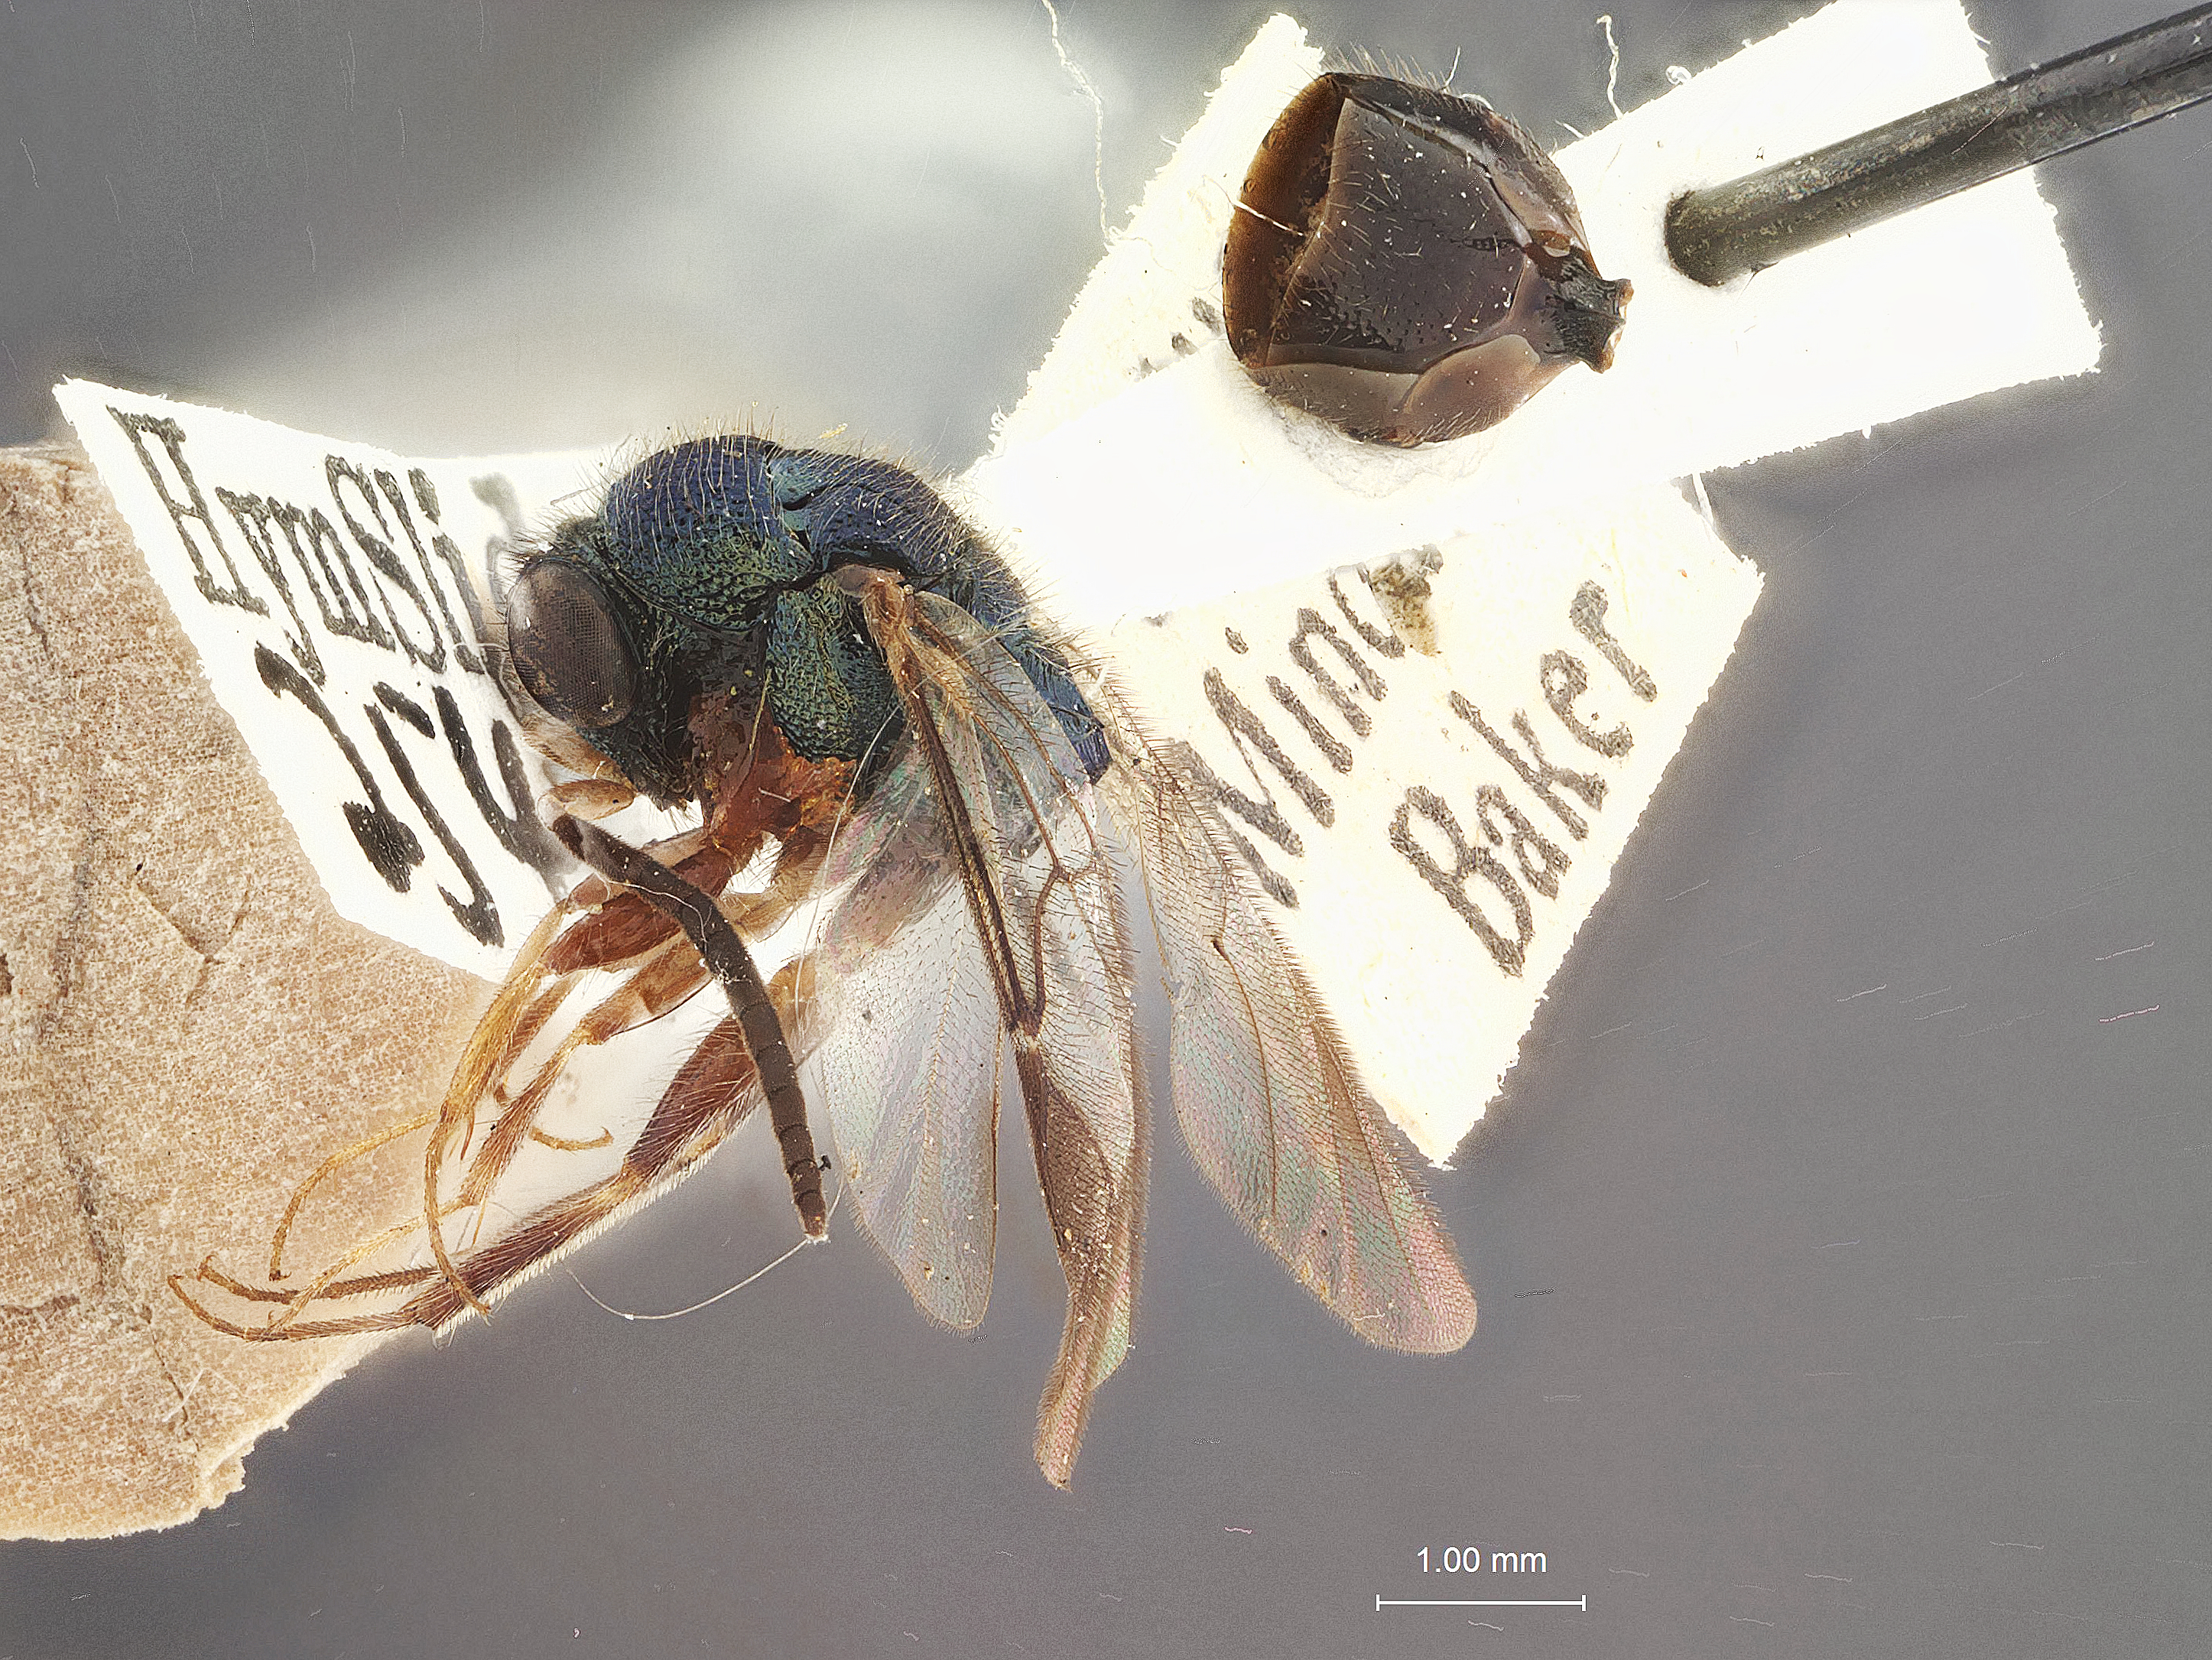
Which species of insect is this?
Rohweria azurea
